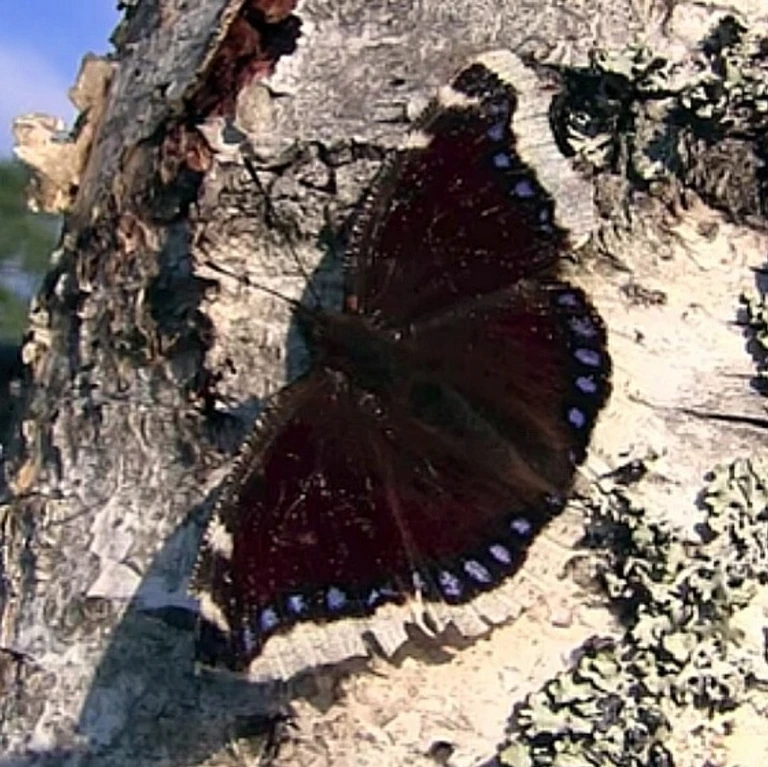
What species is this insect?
Nymphalis antiopa
